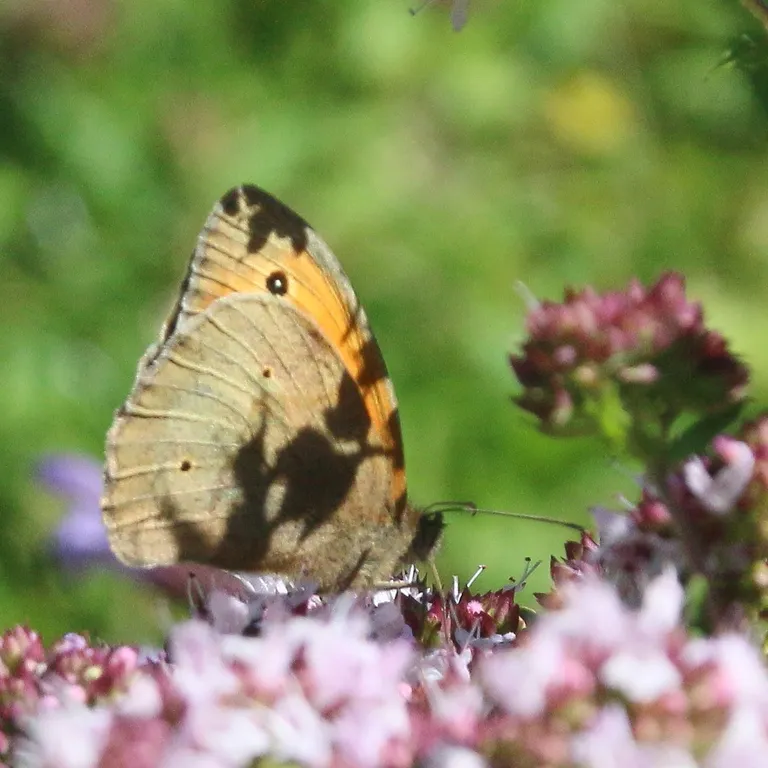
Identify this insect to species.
Maniola jurtina
